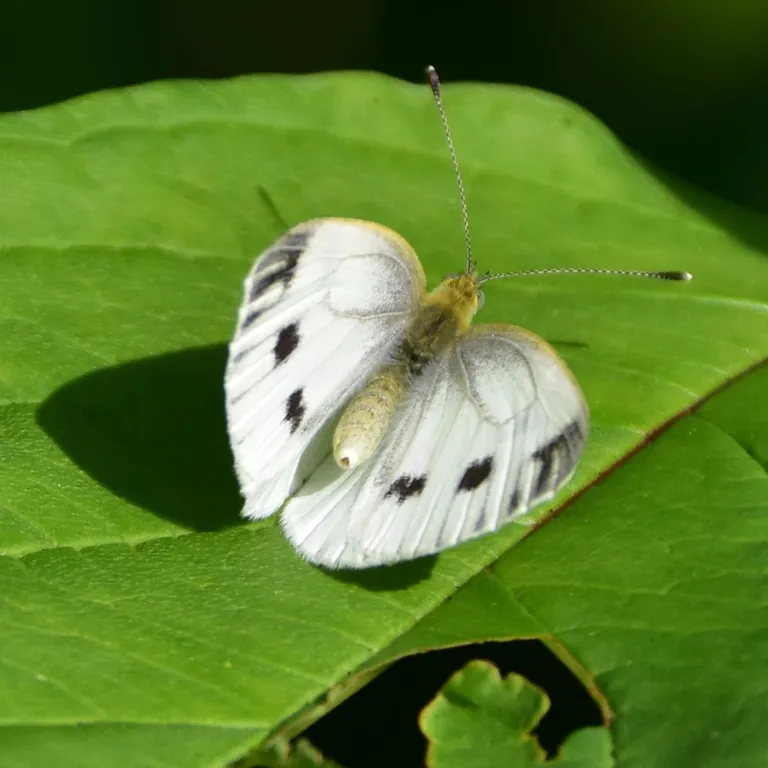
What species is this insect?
Pieris napi
